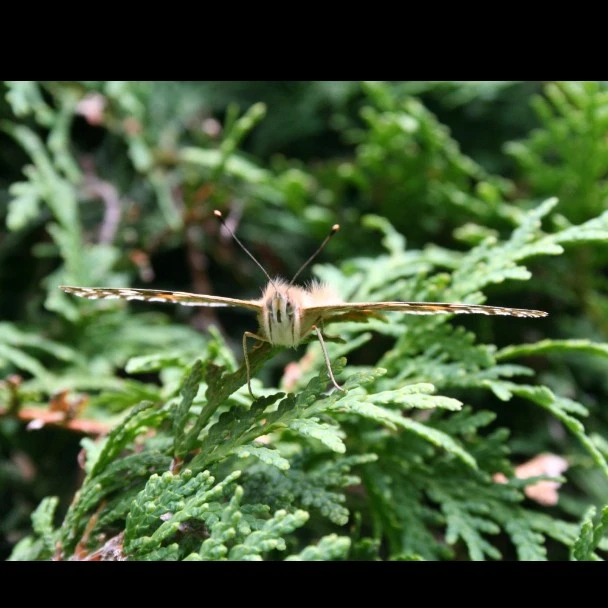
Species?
Vanessa cardui
